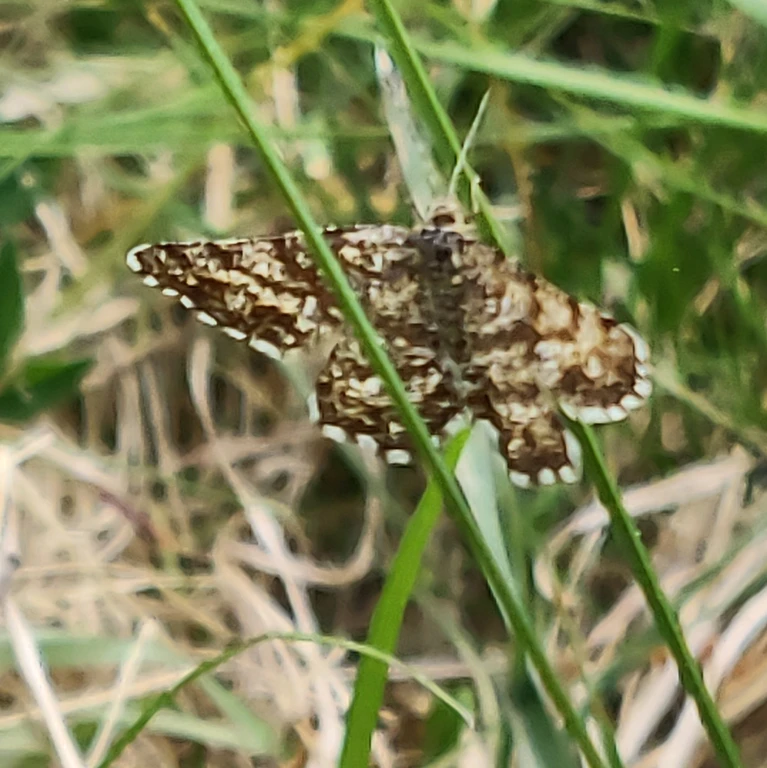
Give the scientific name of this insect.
Ematurga atomaria
